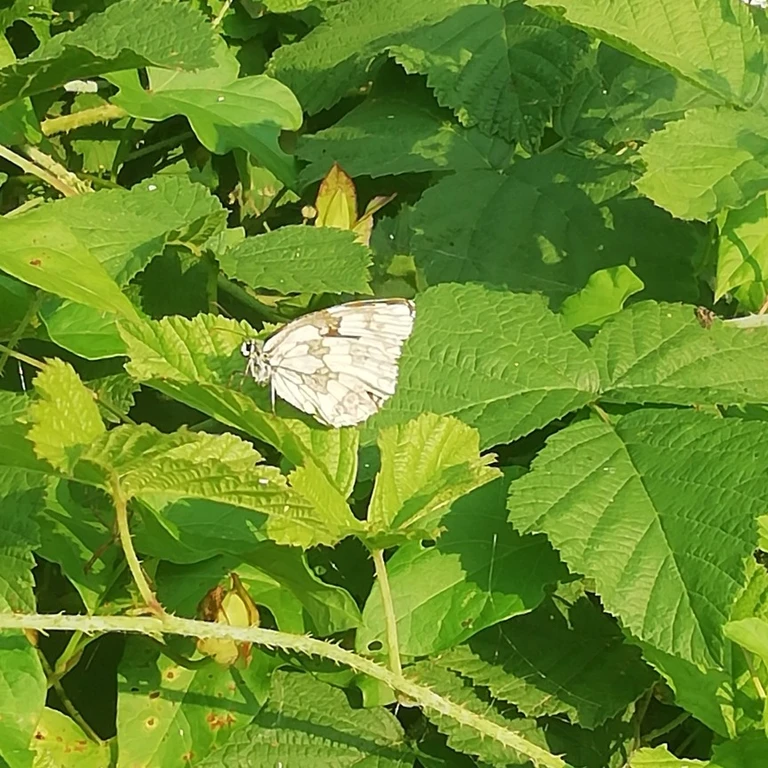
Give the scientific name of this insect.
Melanargia galathea
